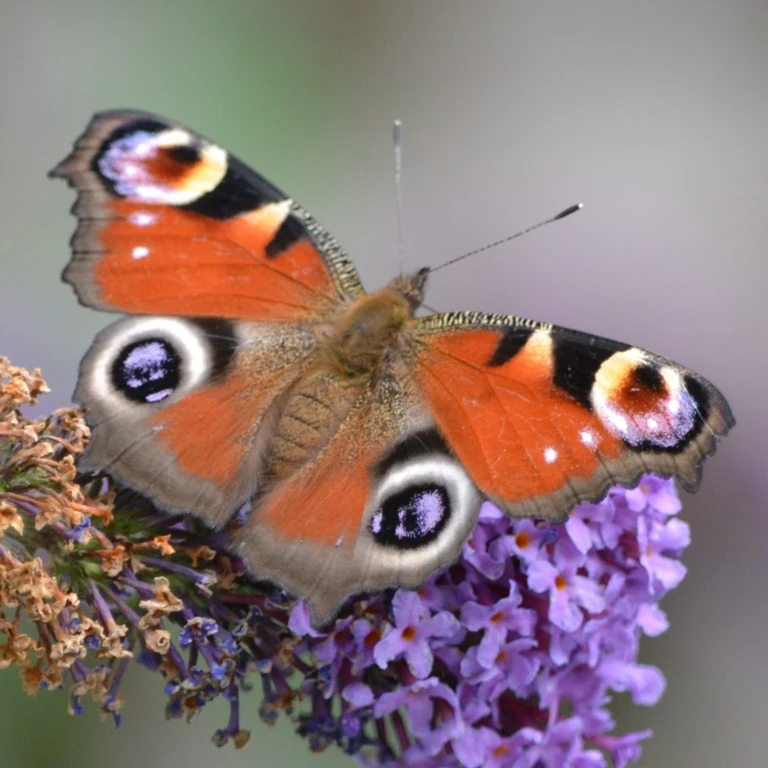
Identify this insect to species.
Aglais io
